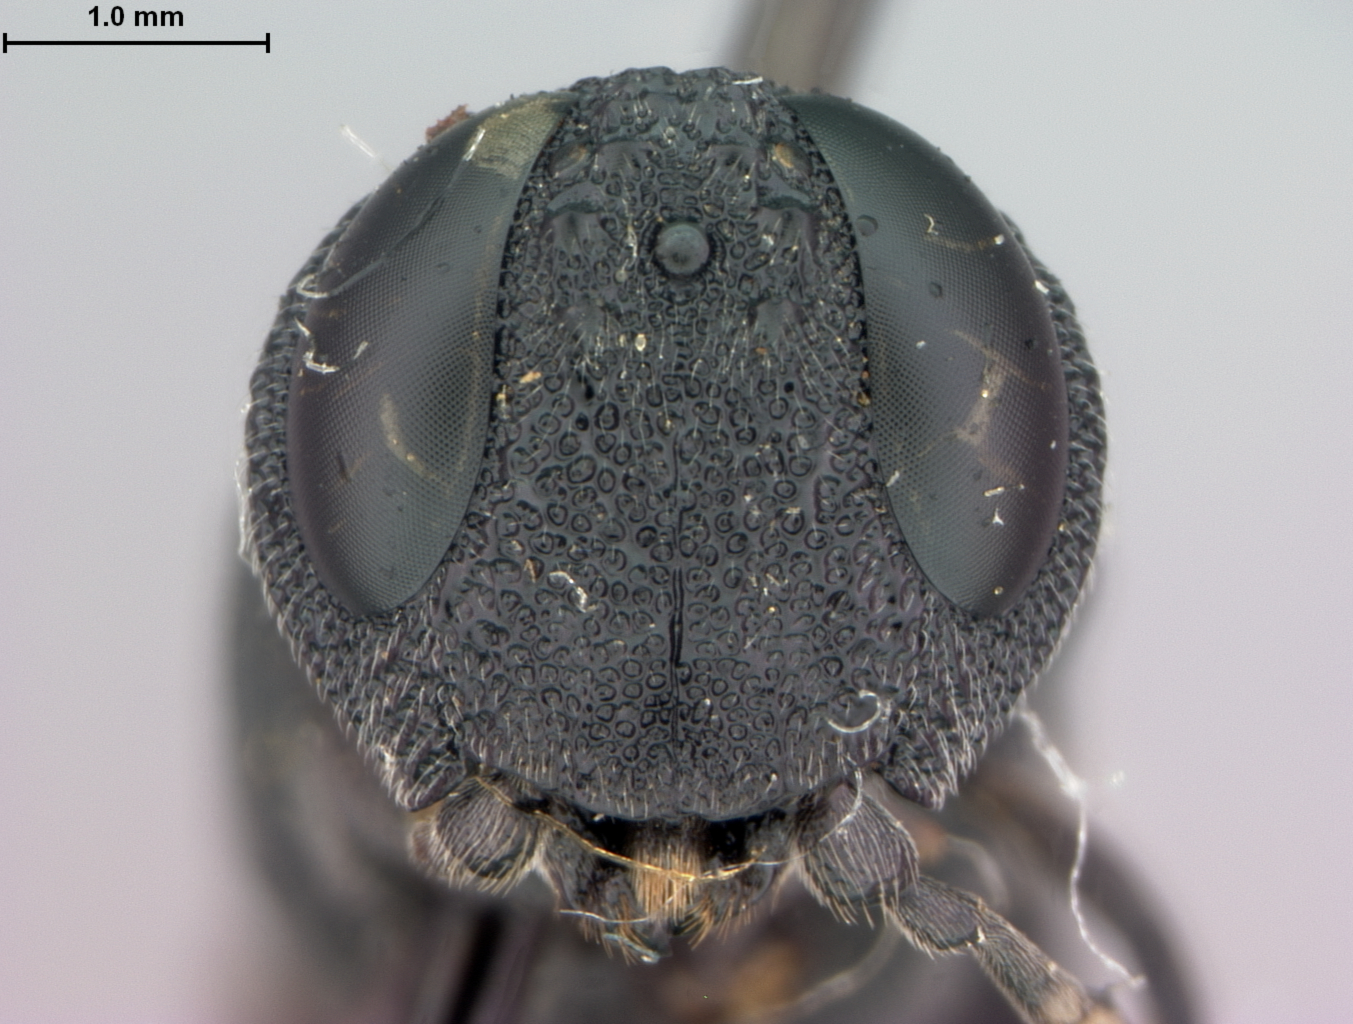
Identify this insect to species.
Oryssus modestus
